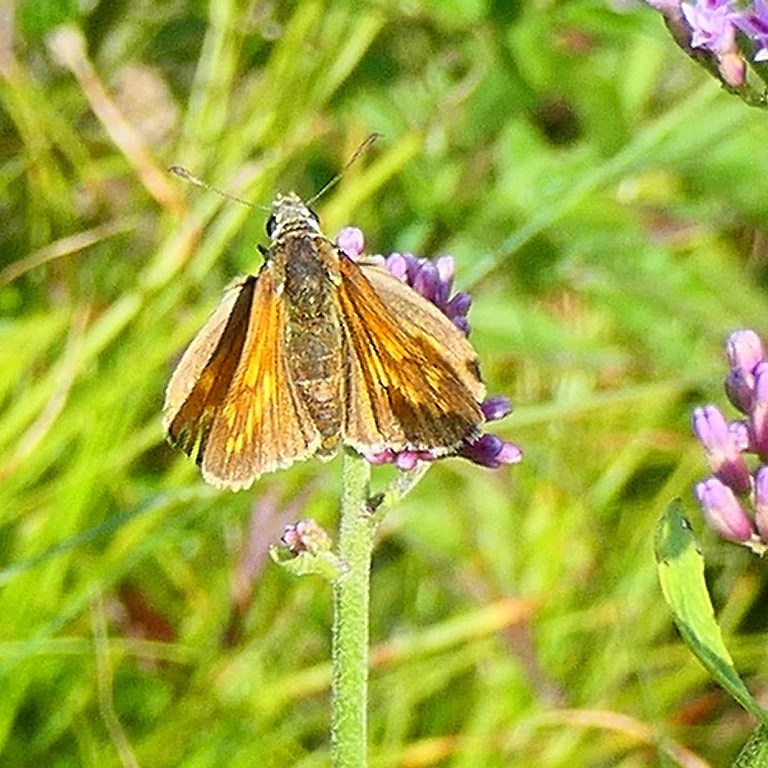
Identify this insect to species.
Ochlodes sylvanus (also Ochlodes venata)
